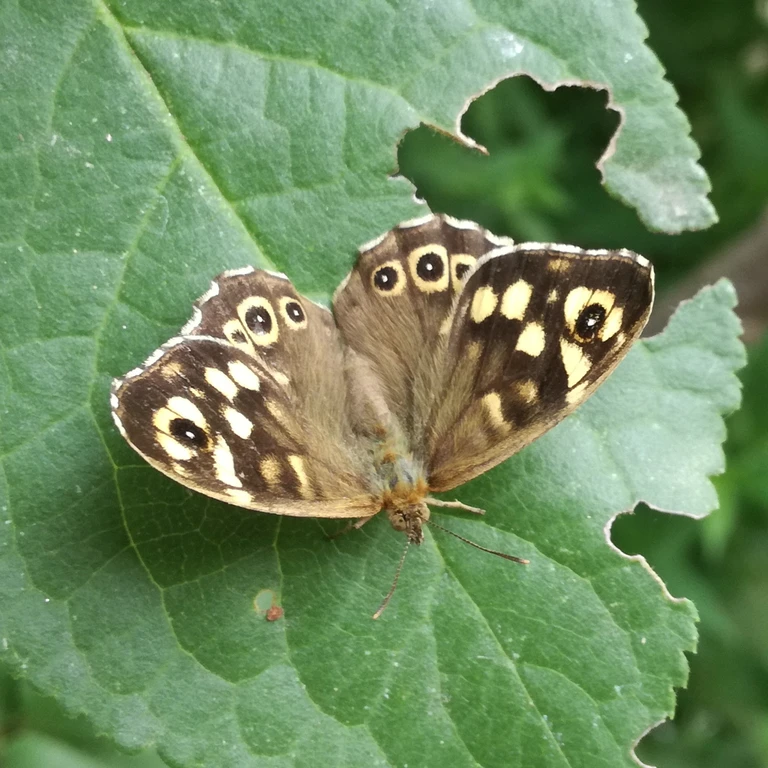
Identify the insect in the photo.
Pararge aegeria
